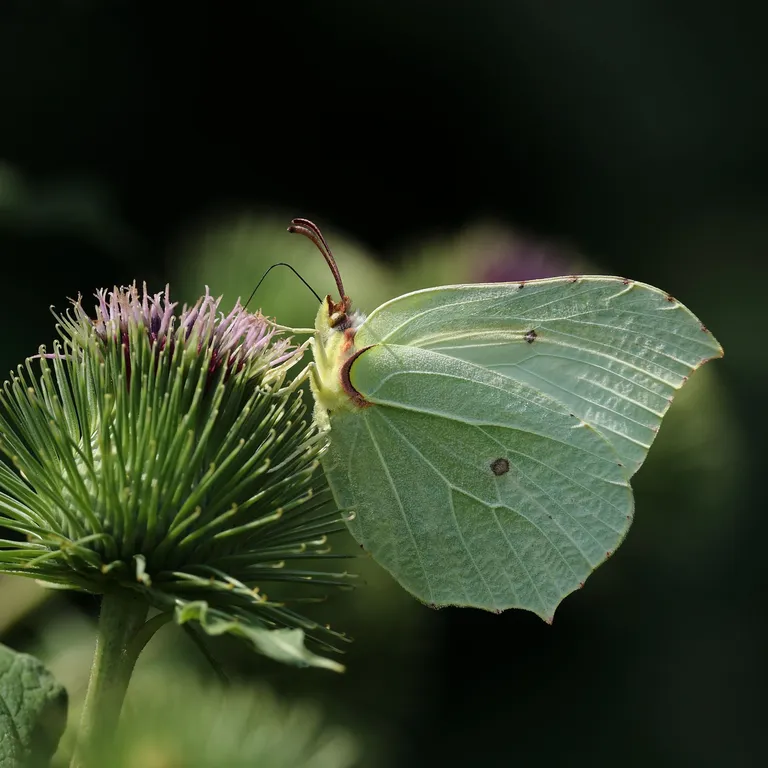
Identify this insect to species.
Gonepteryx rhamni
